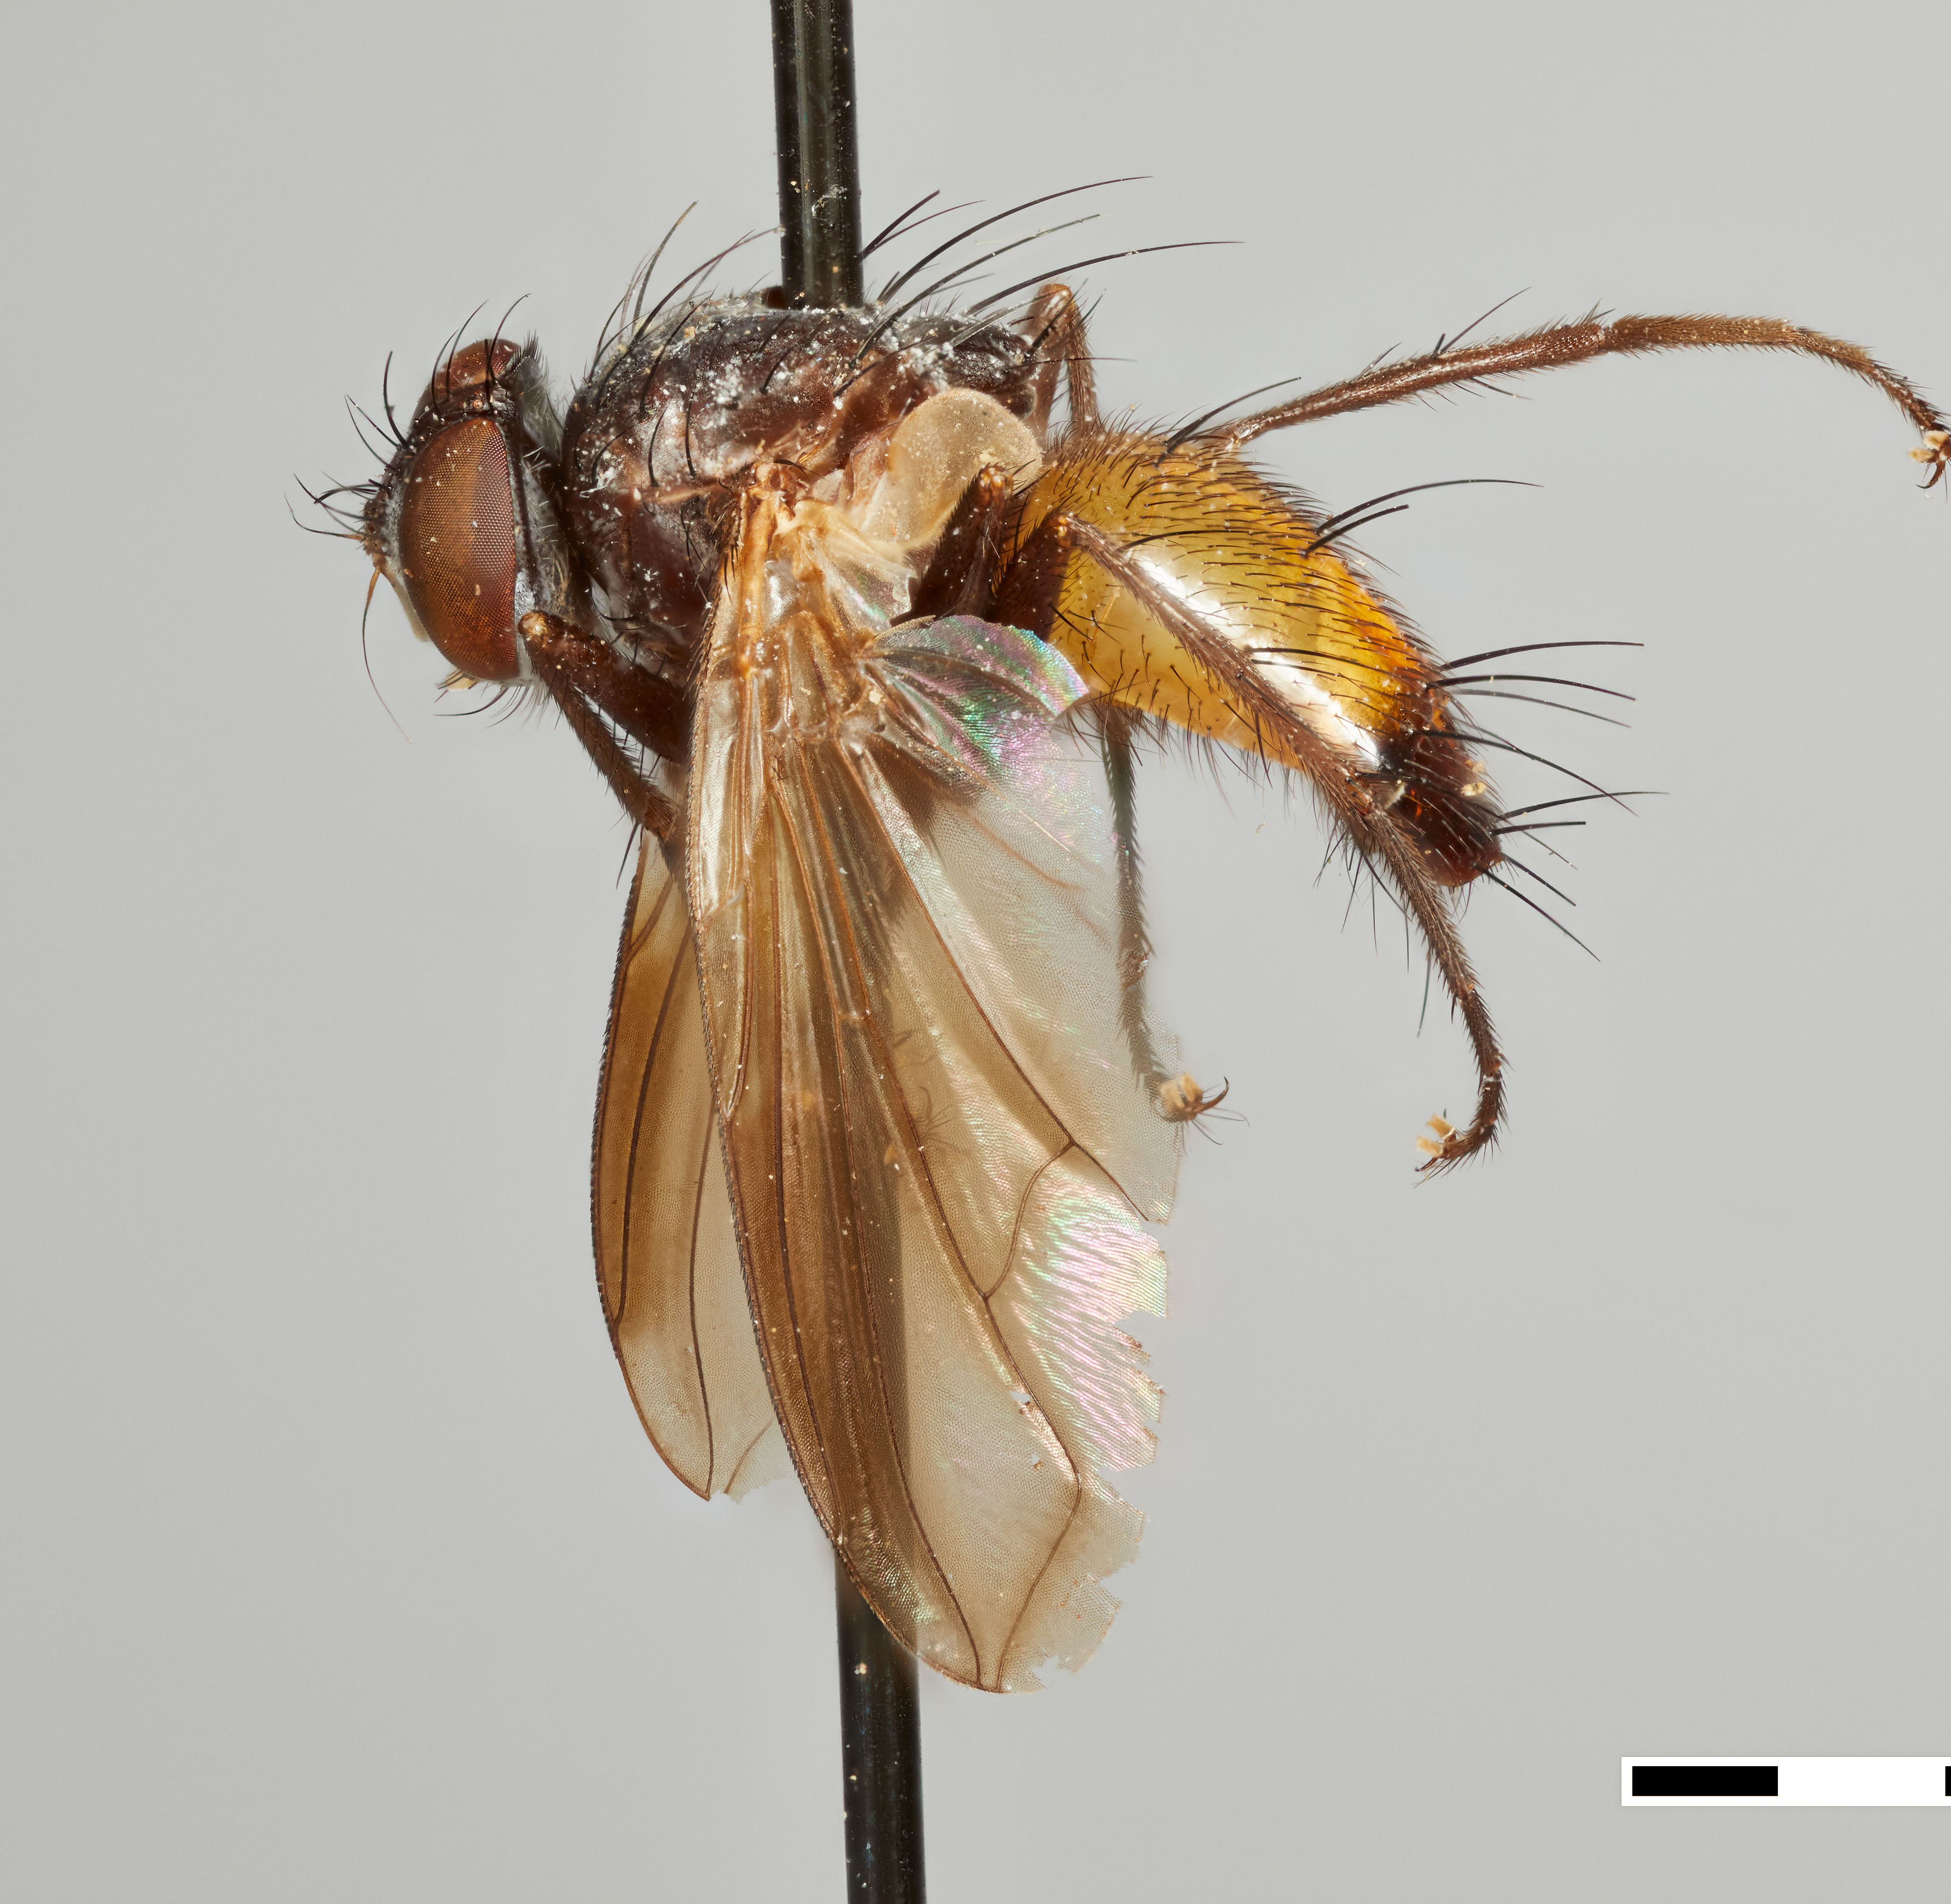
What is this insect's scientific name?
Minthomyia abdominalis
